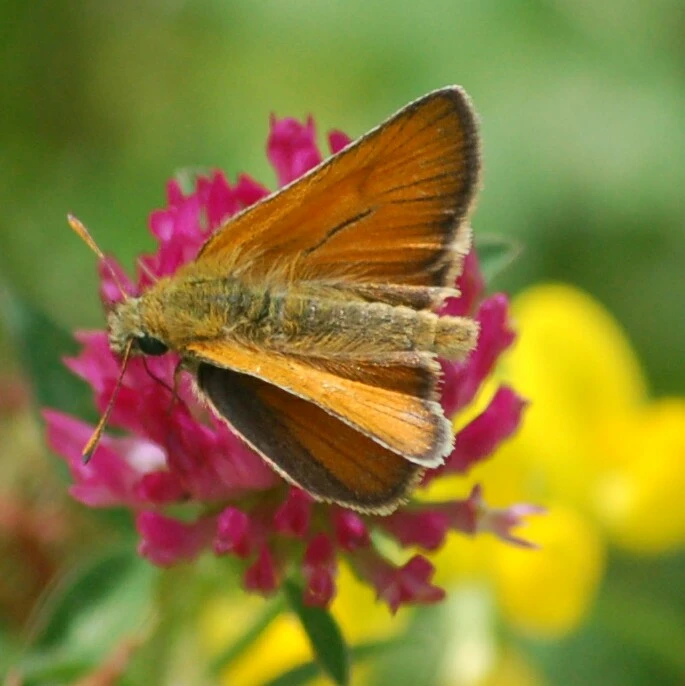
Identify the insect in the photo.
Thymelicus sylvestris
